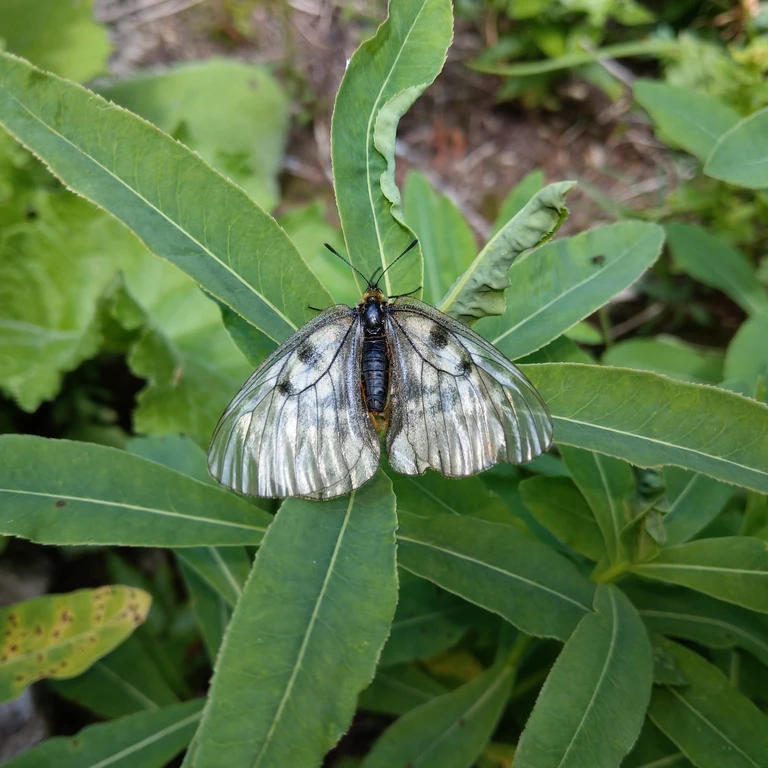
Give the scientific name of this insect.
Parnassius mnemosyne
